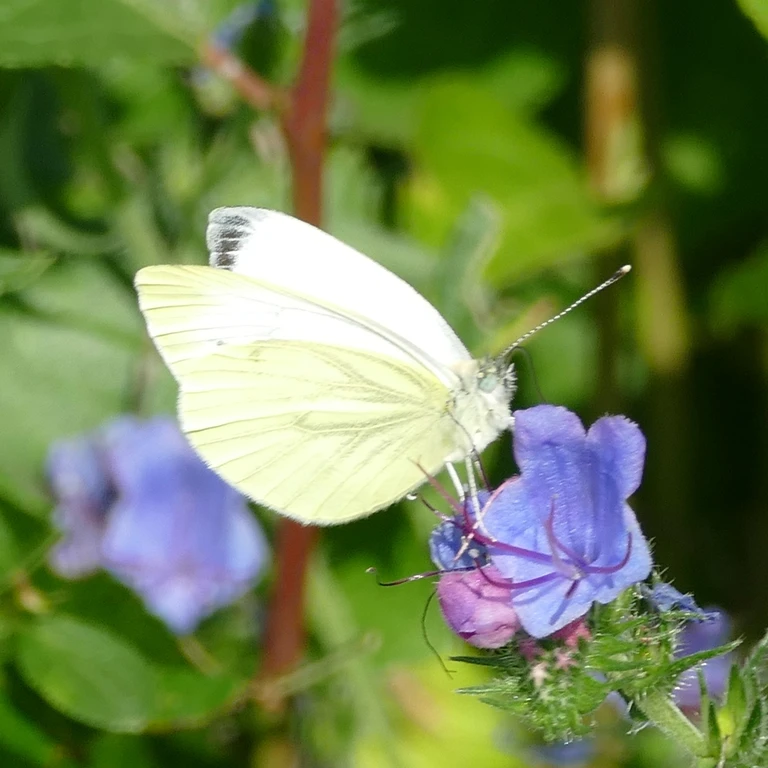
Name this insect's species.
Pieris napi
